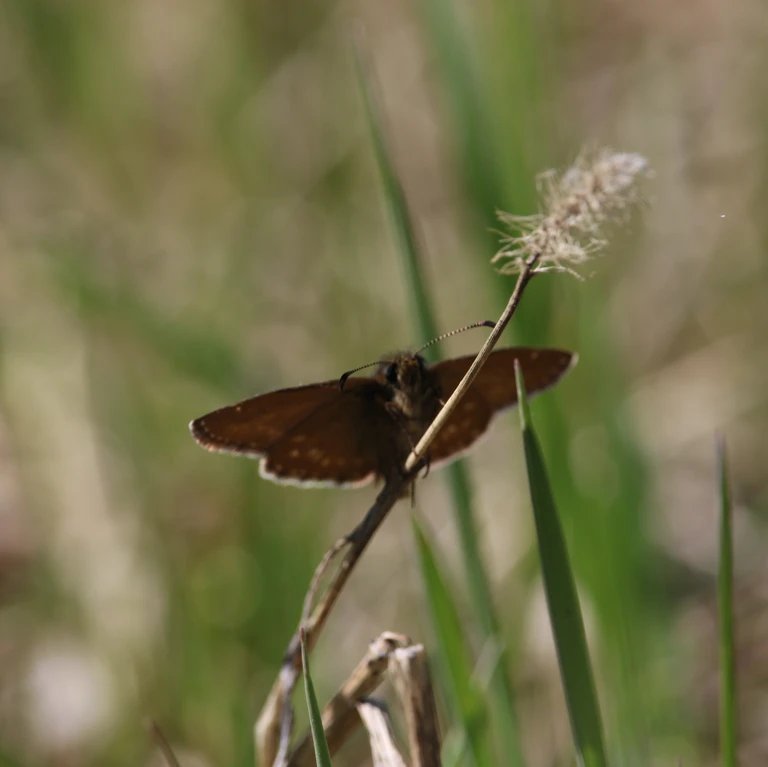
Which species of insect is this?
Erynnis tages
